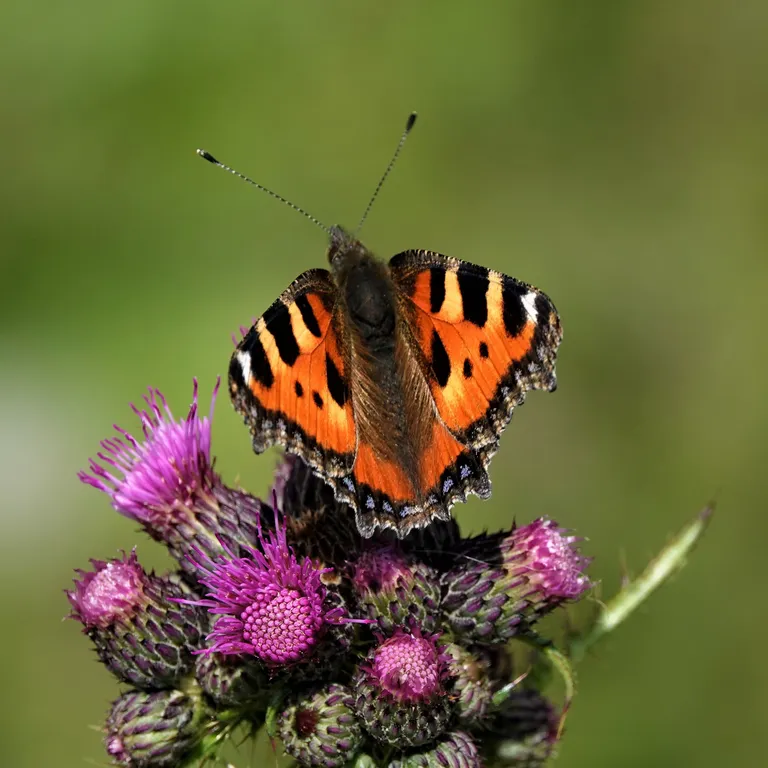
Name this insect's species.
Aglais urticae
